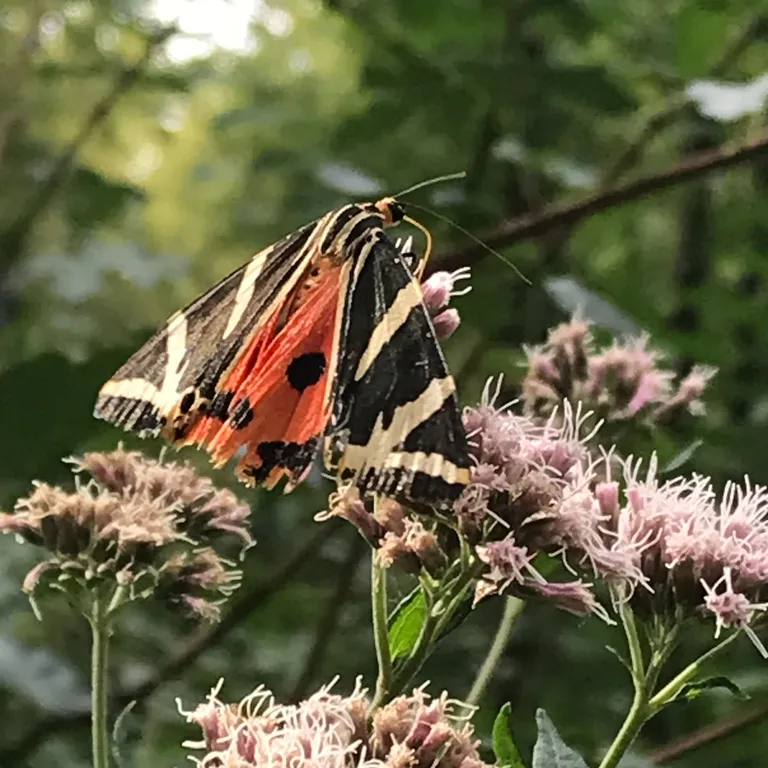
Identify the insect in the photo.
Euplagia quadripunctaria
